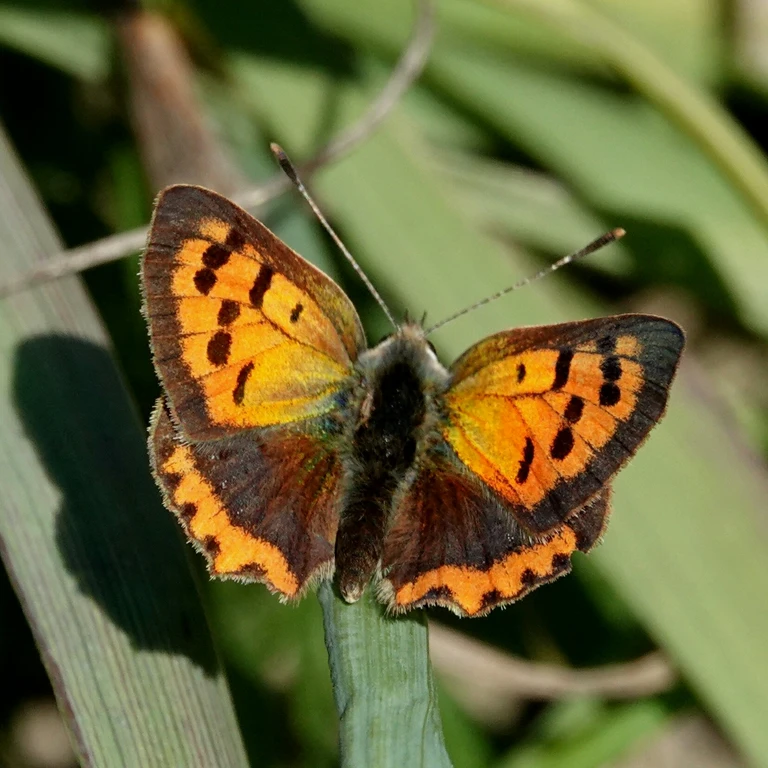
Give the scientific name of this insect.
Lycaena phlaeas
